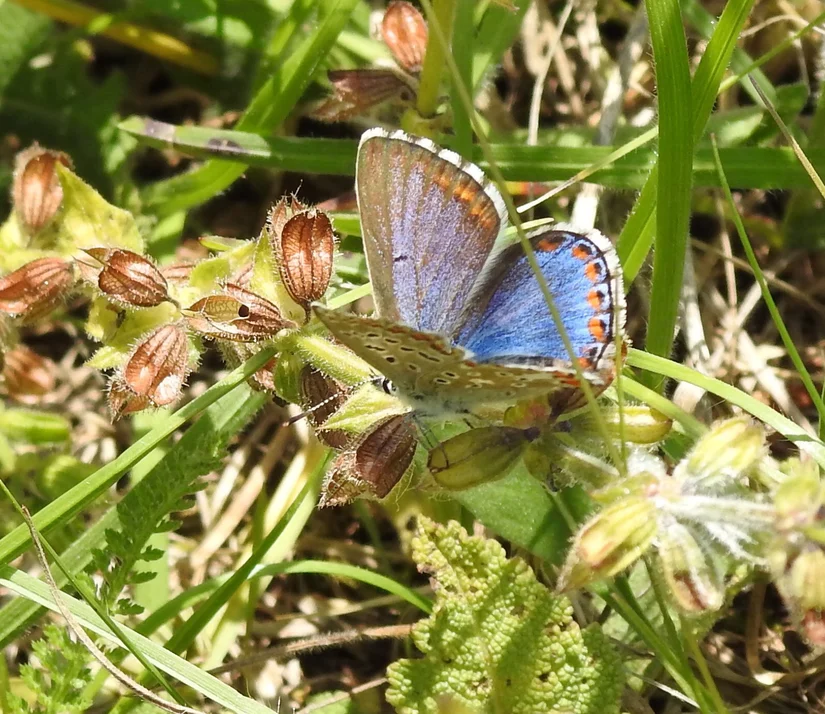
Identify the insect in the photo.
Lysandra bellargus
